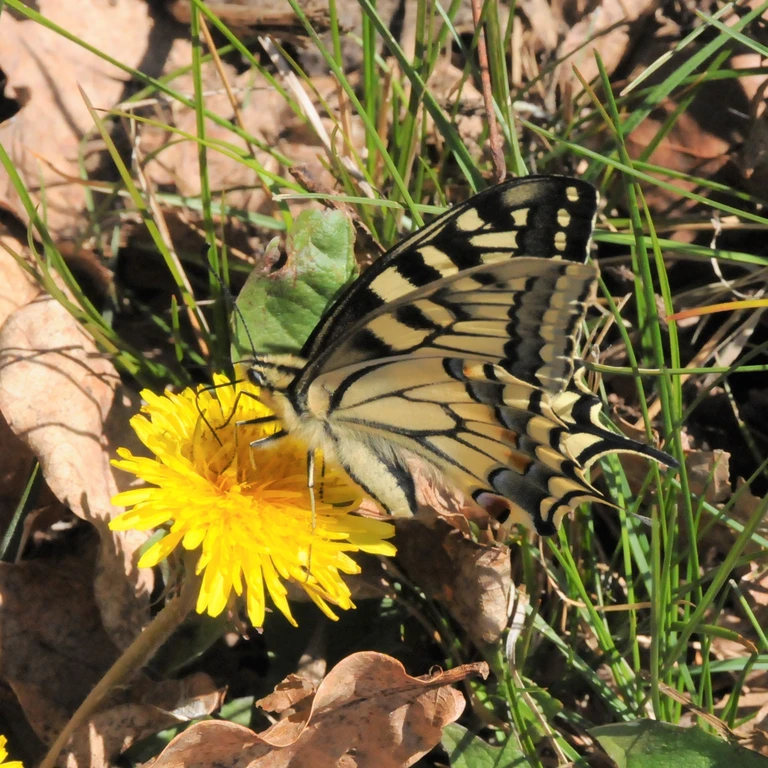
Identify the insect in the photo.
Papilio machaon
